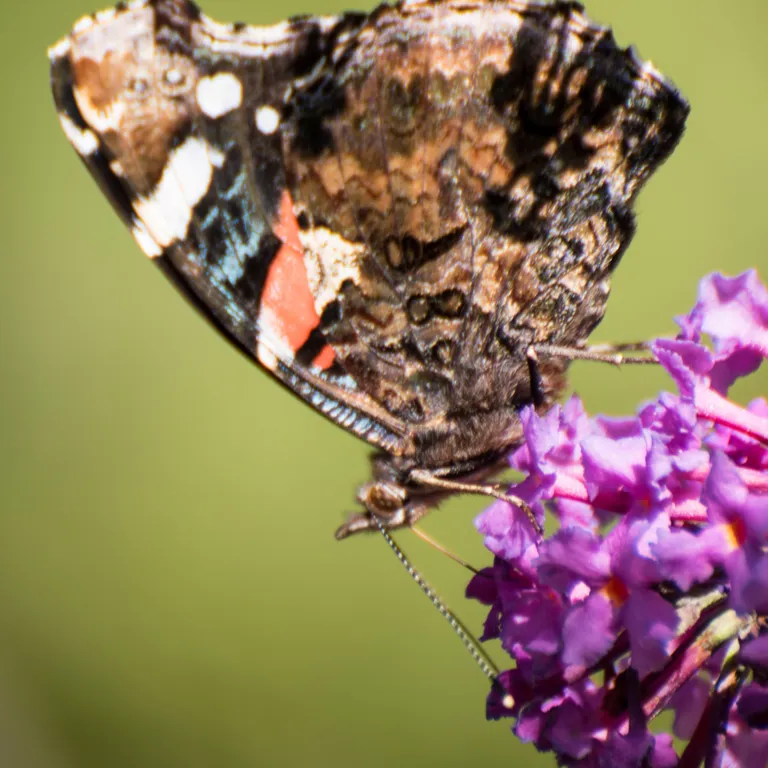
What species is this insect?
Vanessa atalanta
